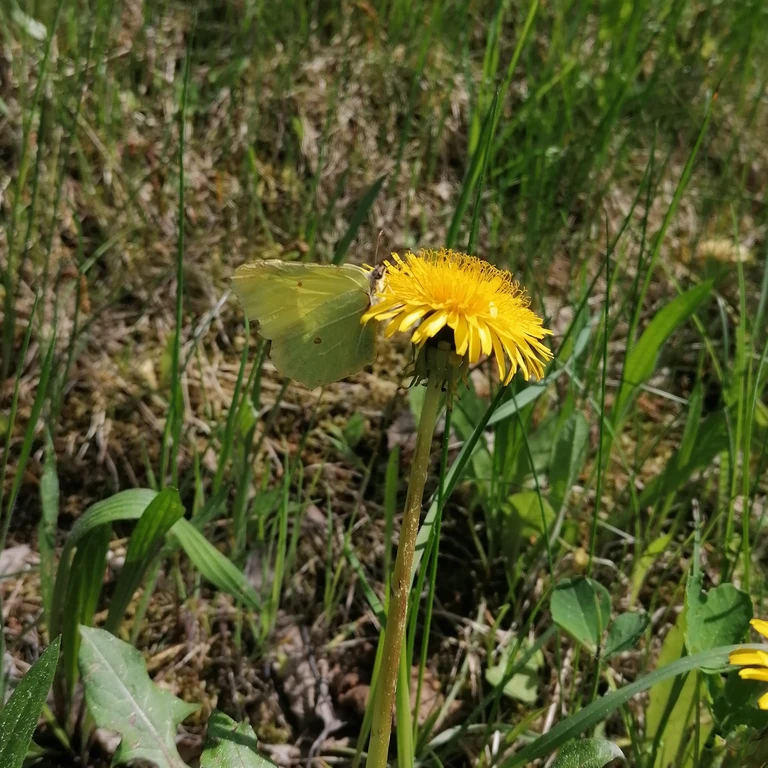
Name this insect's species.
Gonepteryx rhamni
